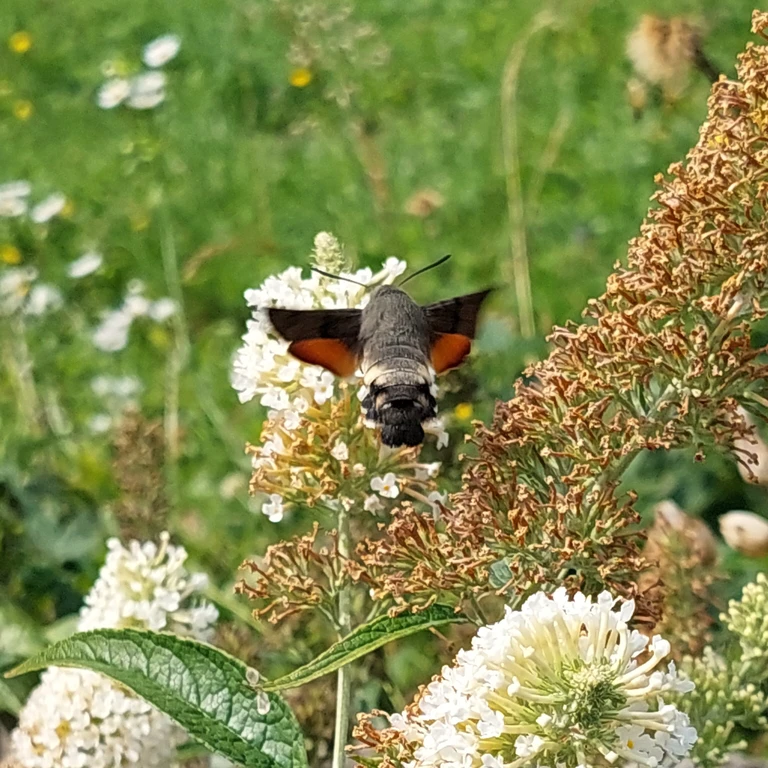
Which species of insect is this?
Macroglossum stellatarum
